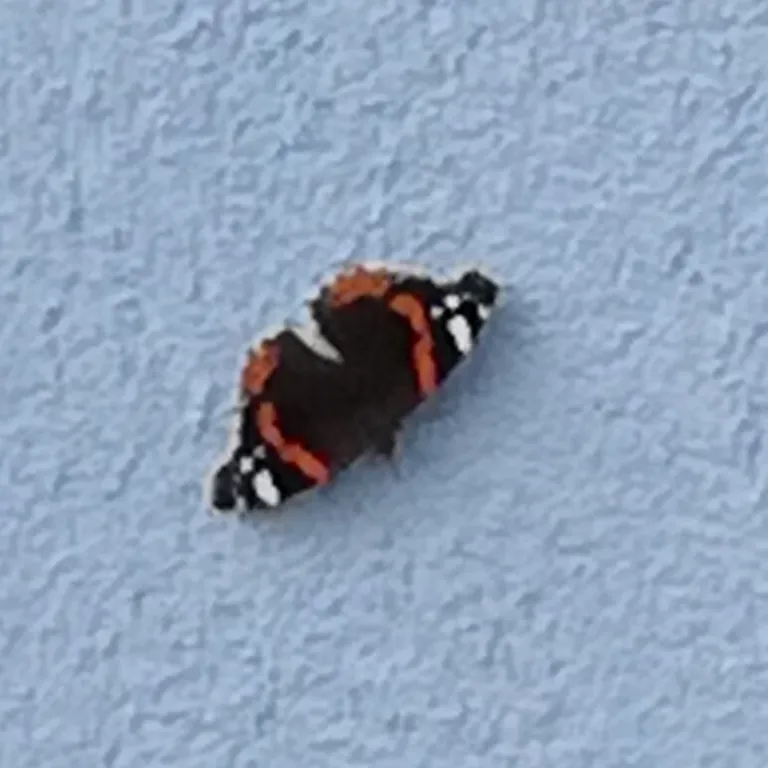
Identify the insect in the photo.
Vanessa atalanta
